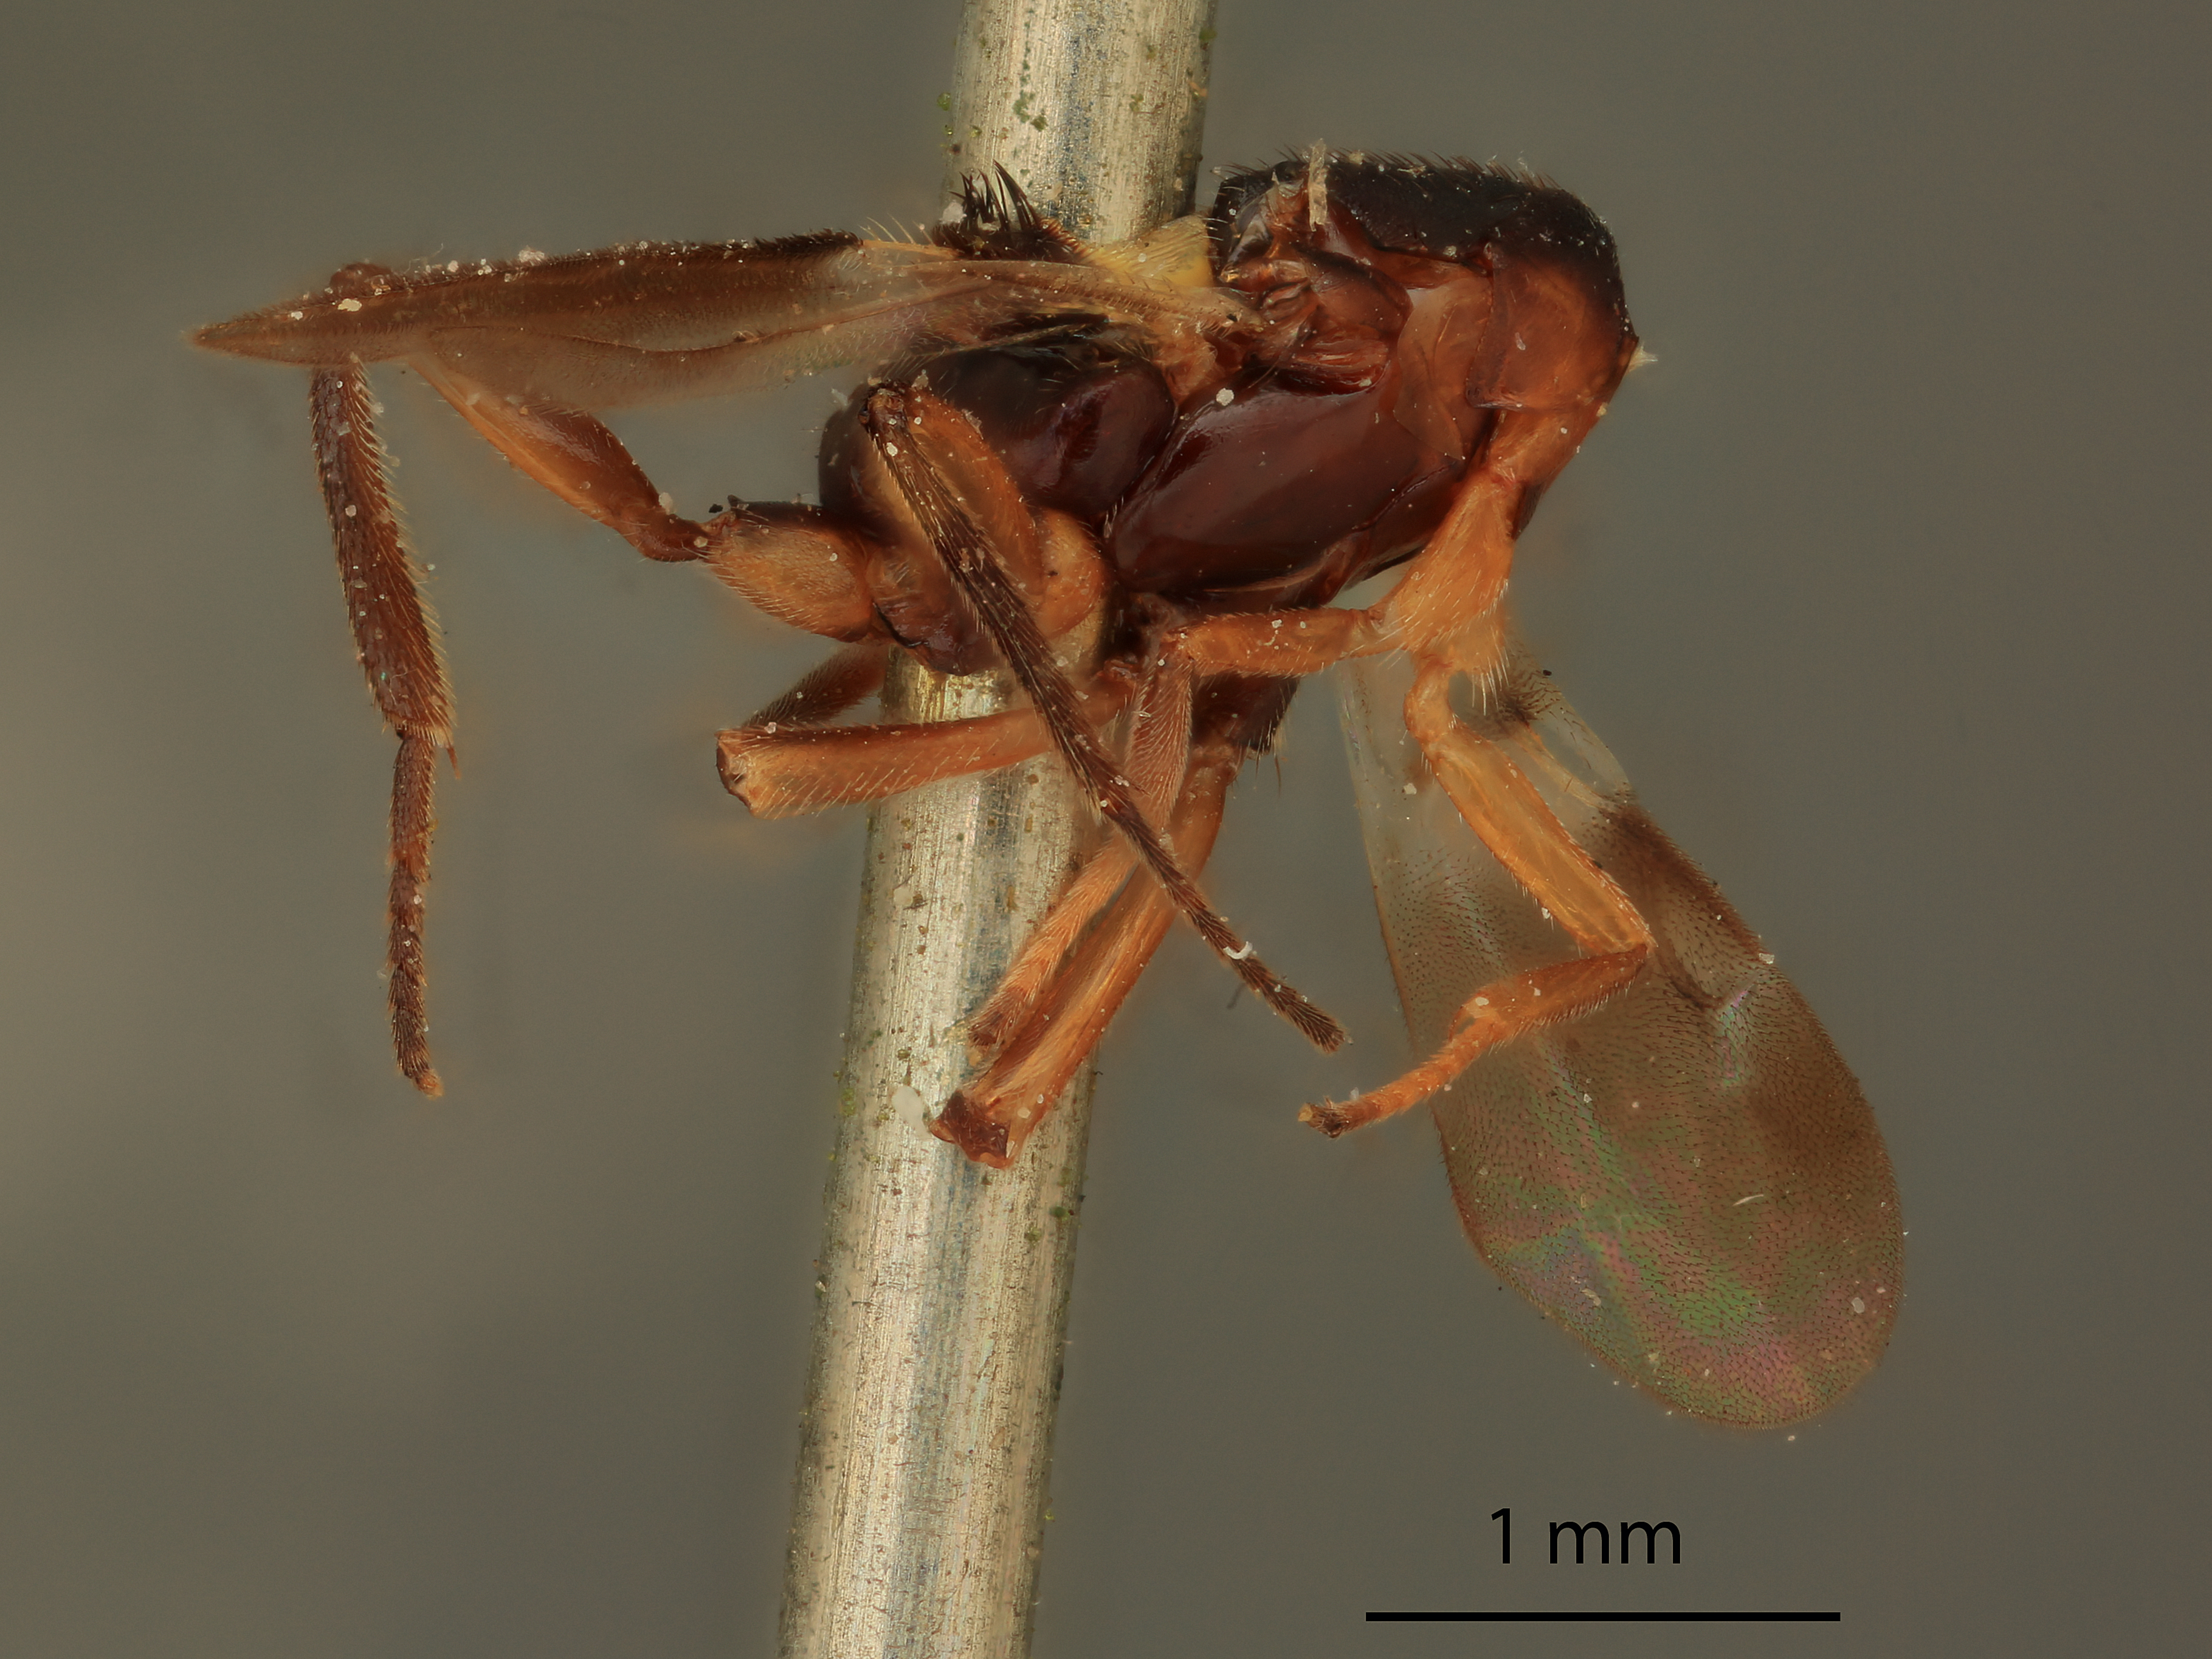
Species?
Eucomys alpinus
